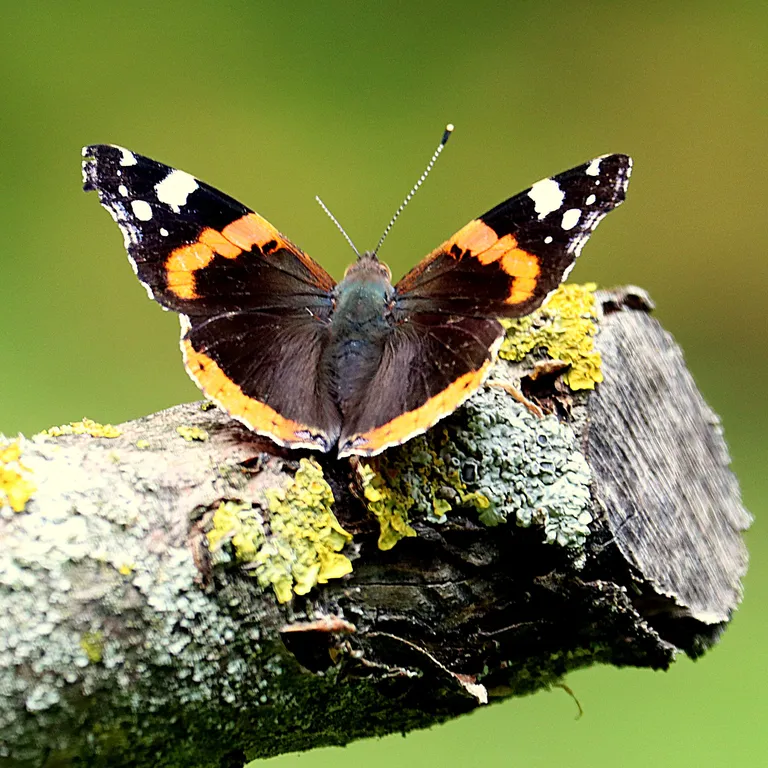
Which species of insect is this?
Vanessa atalanta
